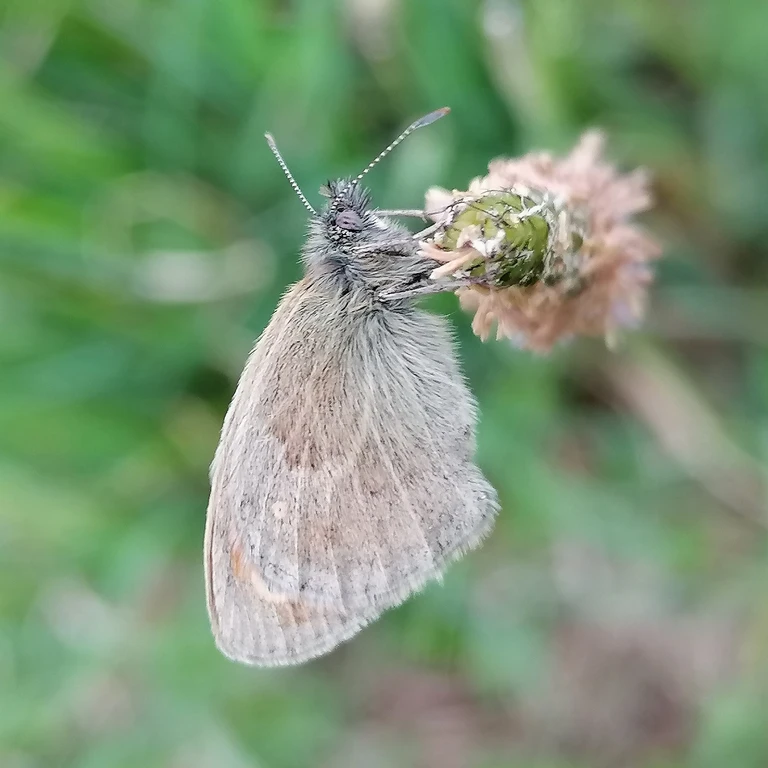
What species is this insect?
Coenonympha pamphilus
